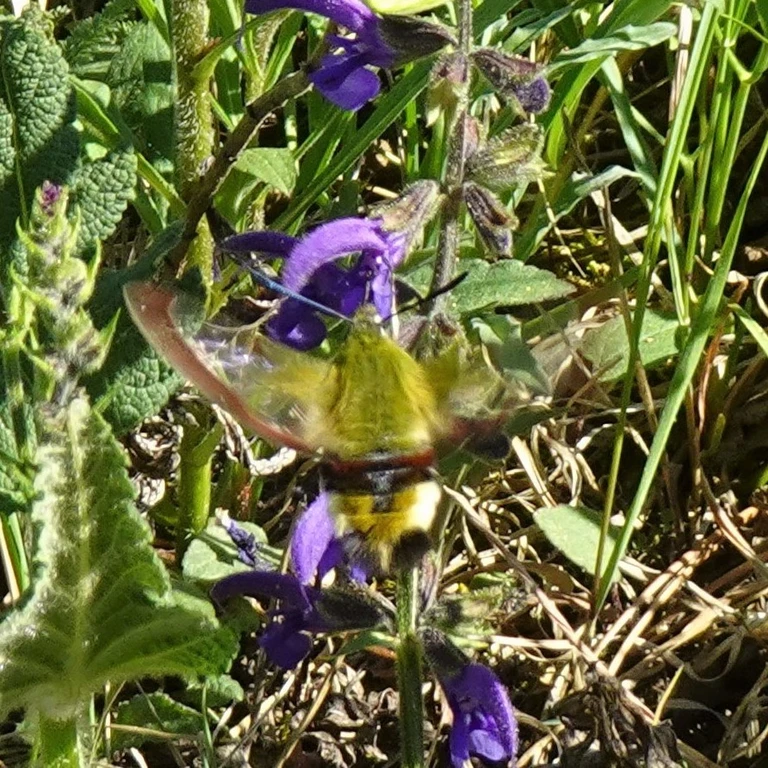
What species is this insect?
Hemaris fuciformis
